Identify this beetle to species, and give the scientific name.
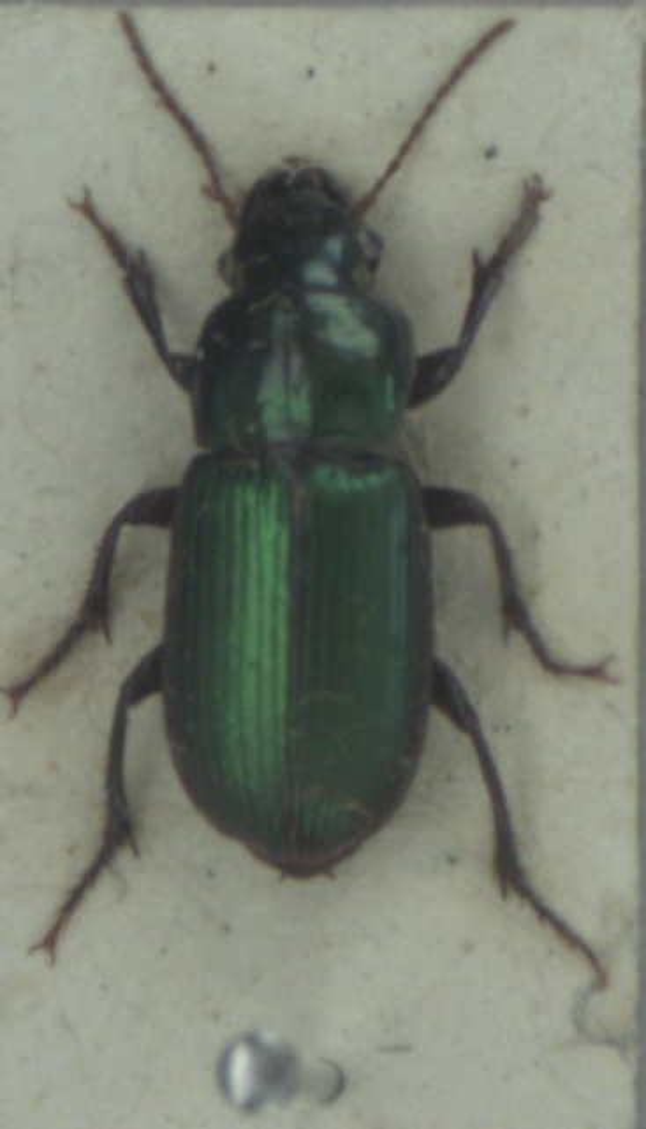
Harpalus affinis
